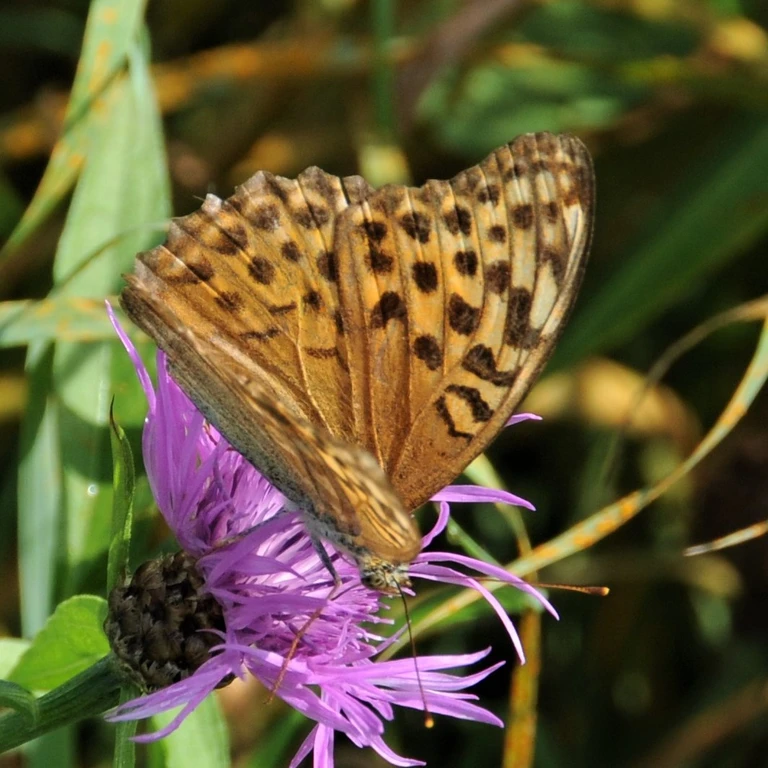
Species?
Argynnis paphia
